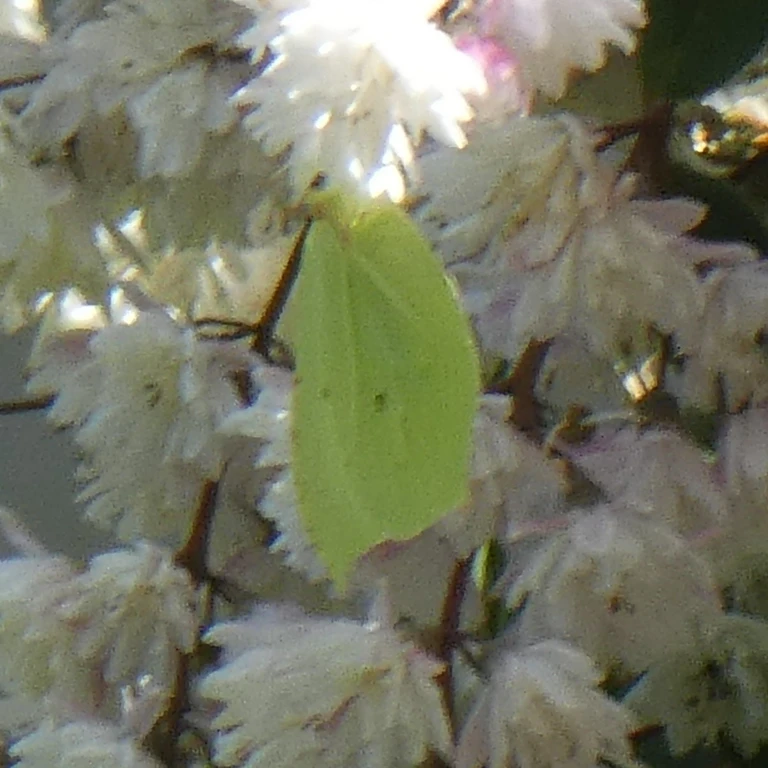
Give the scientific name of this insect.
Gonepteryx rhamni
